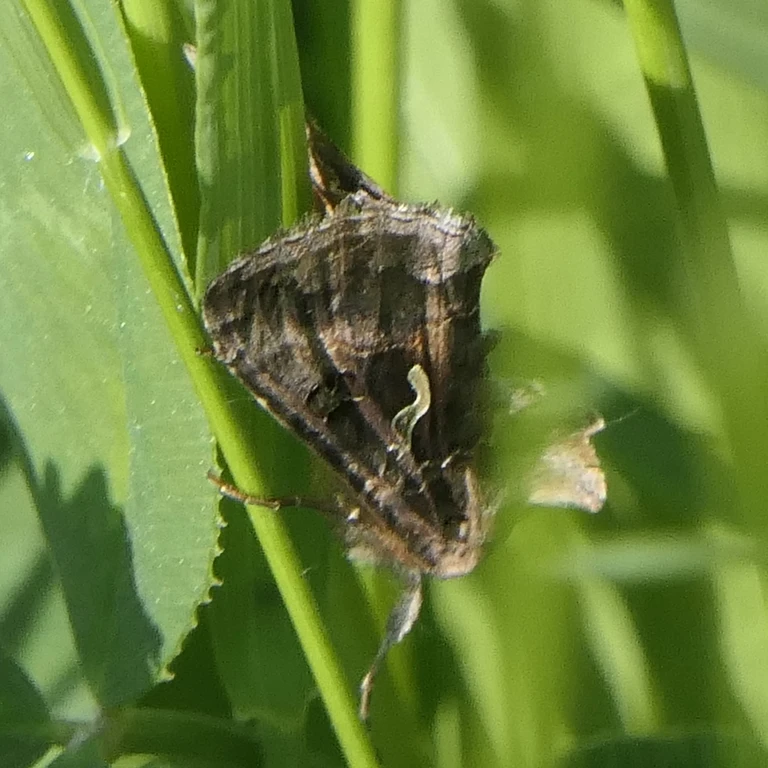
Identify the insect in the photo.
Autographa gamma
